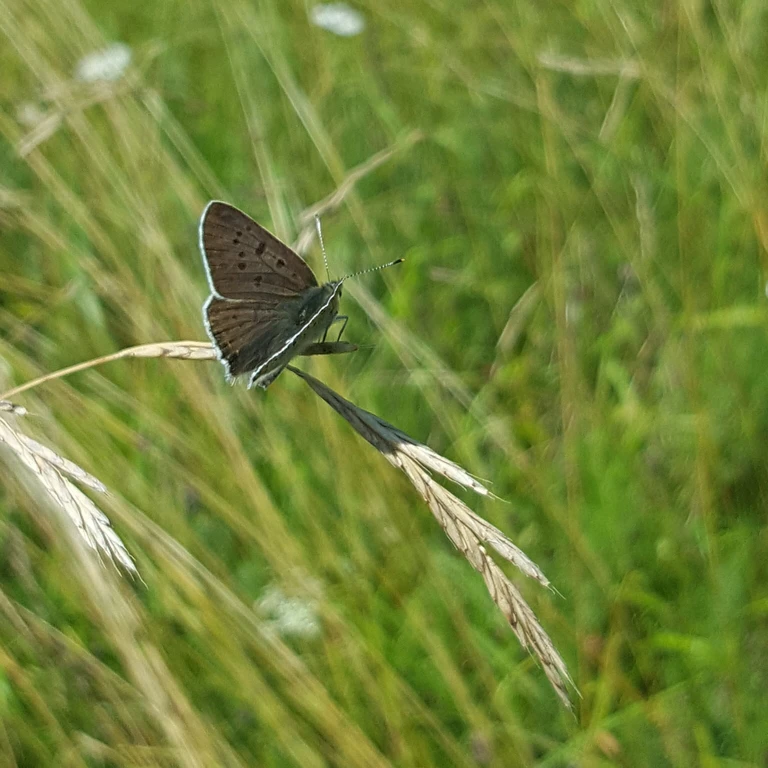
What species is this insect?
Lycaena tityrus (also Loweia tityrus)
